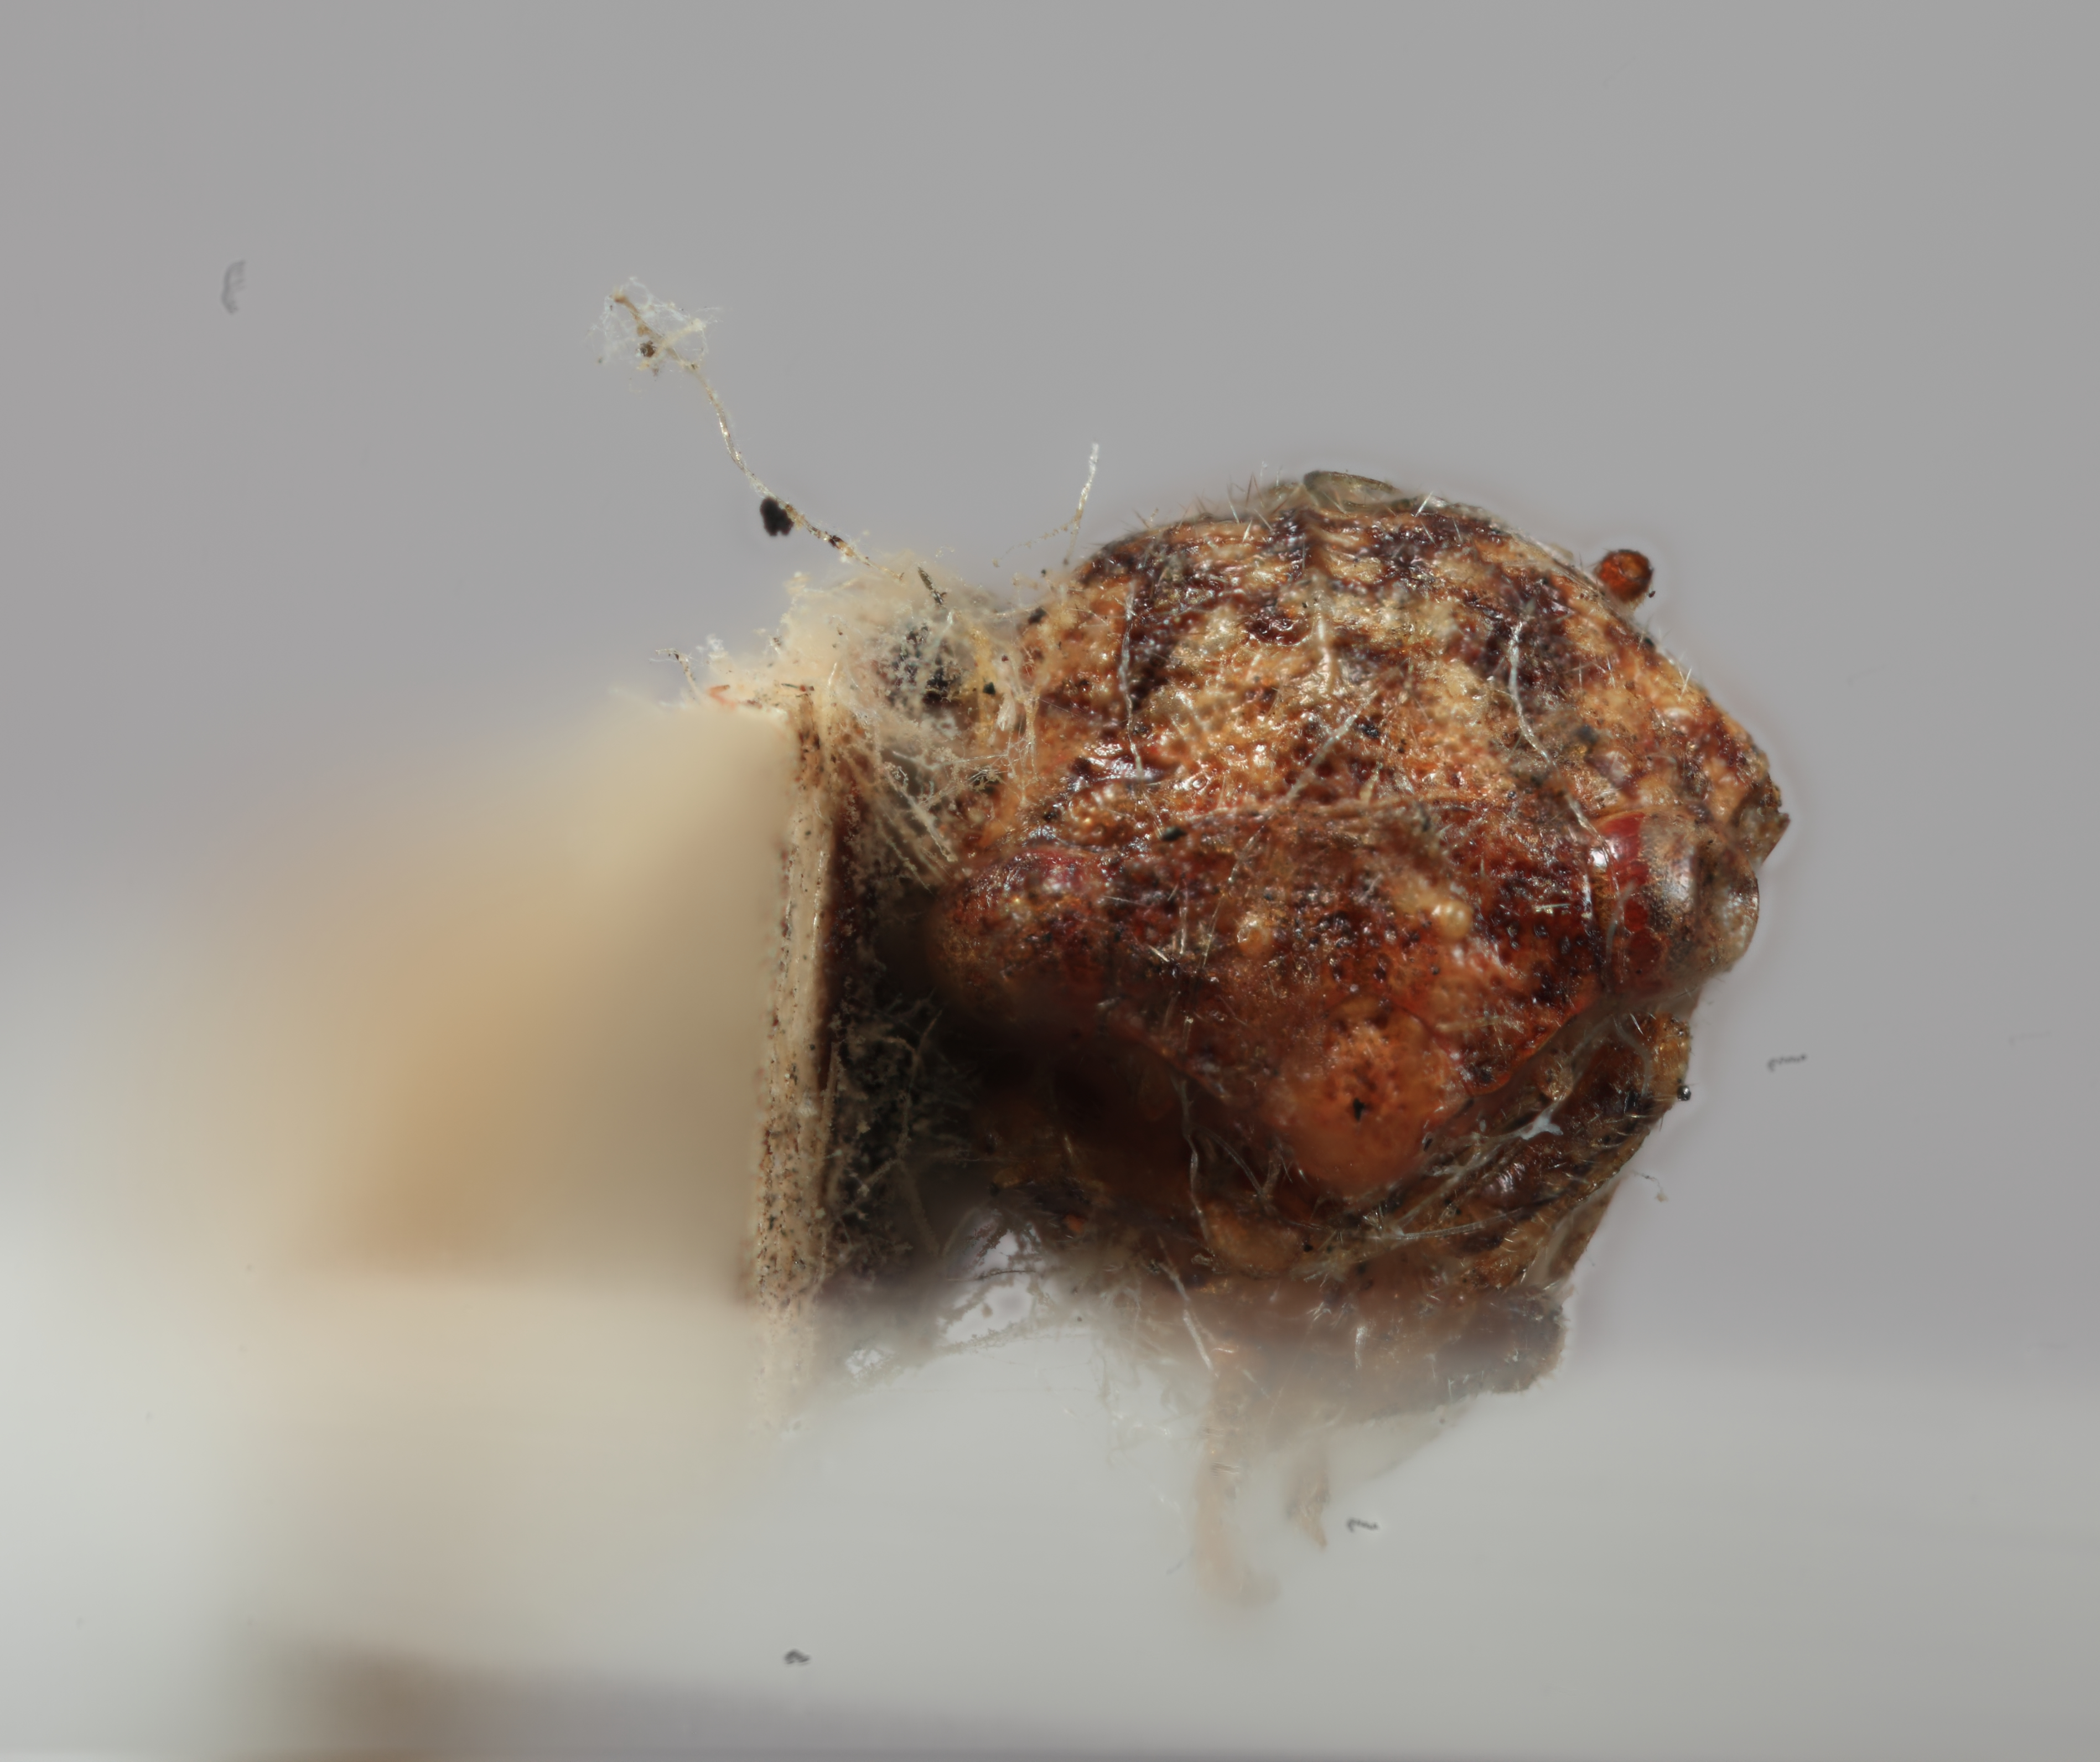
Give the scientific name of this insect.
Vanduzea laeta
